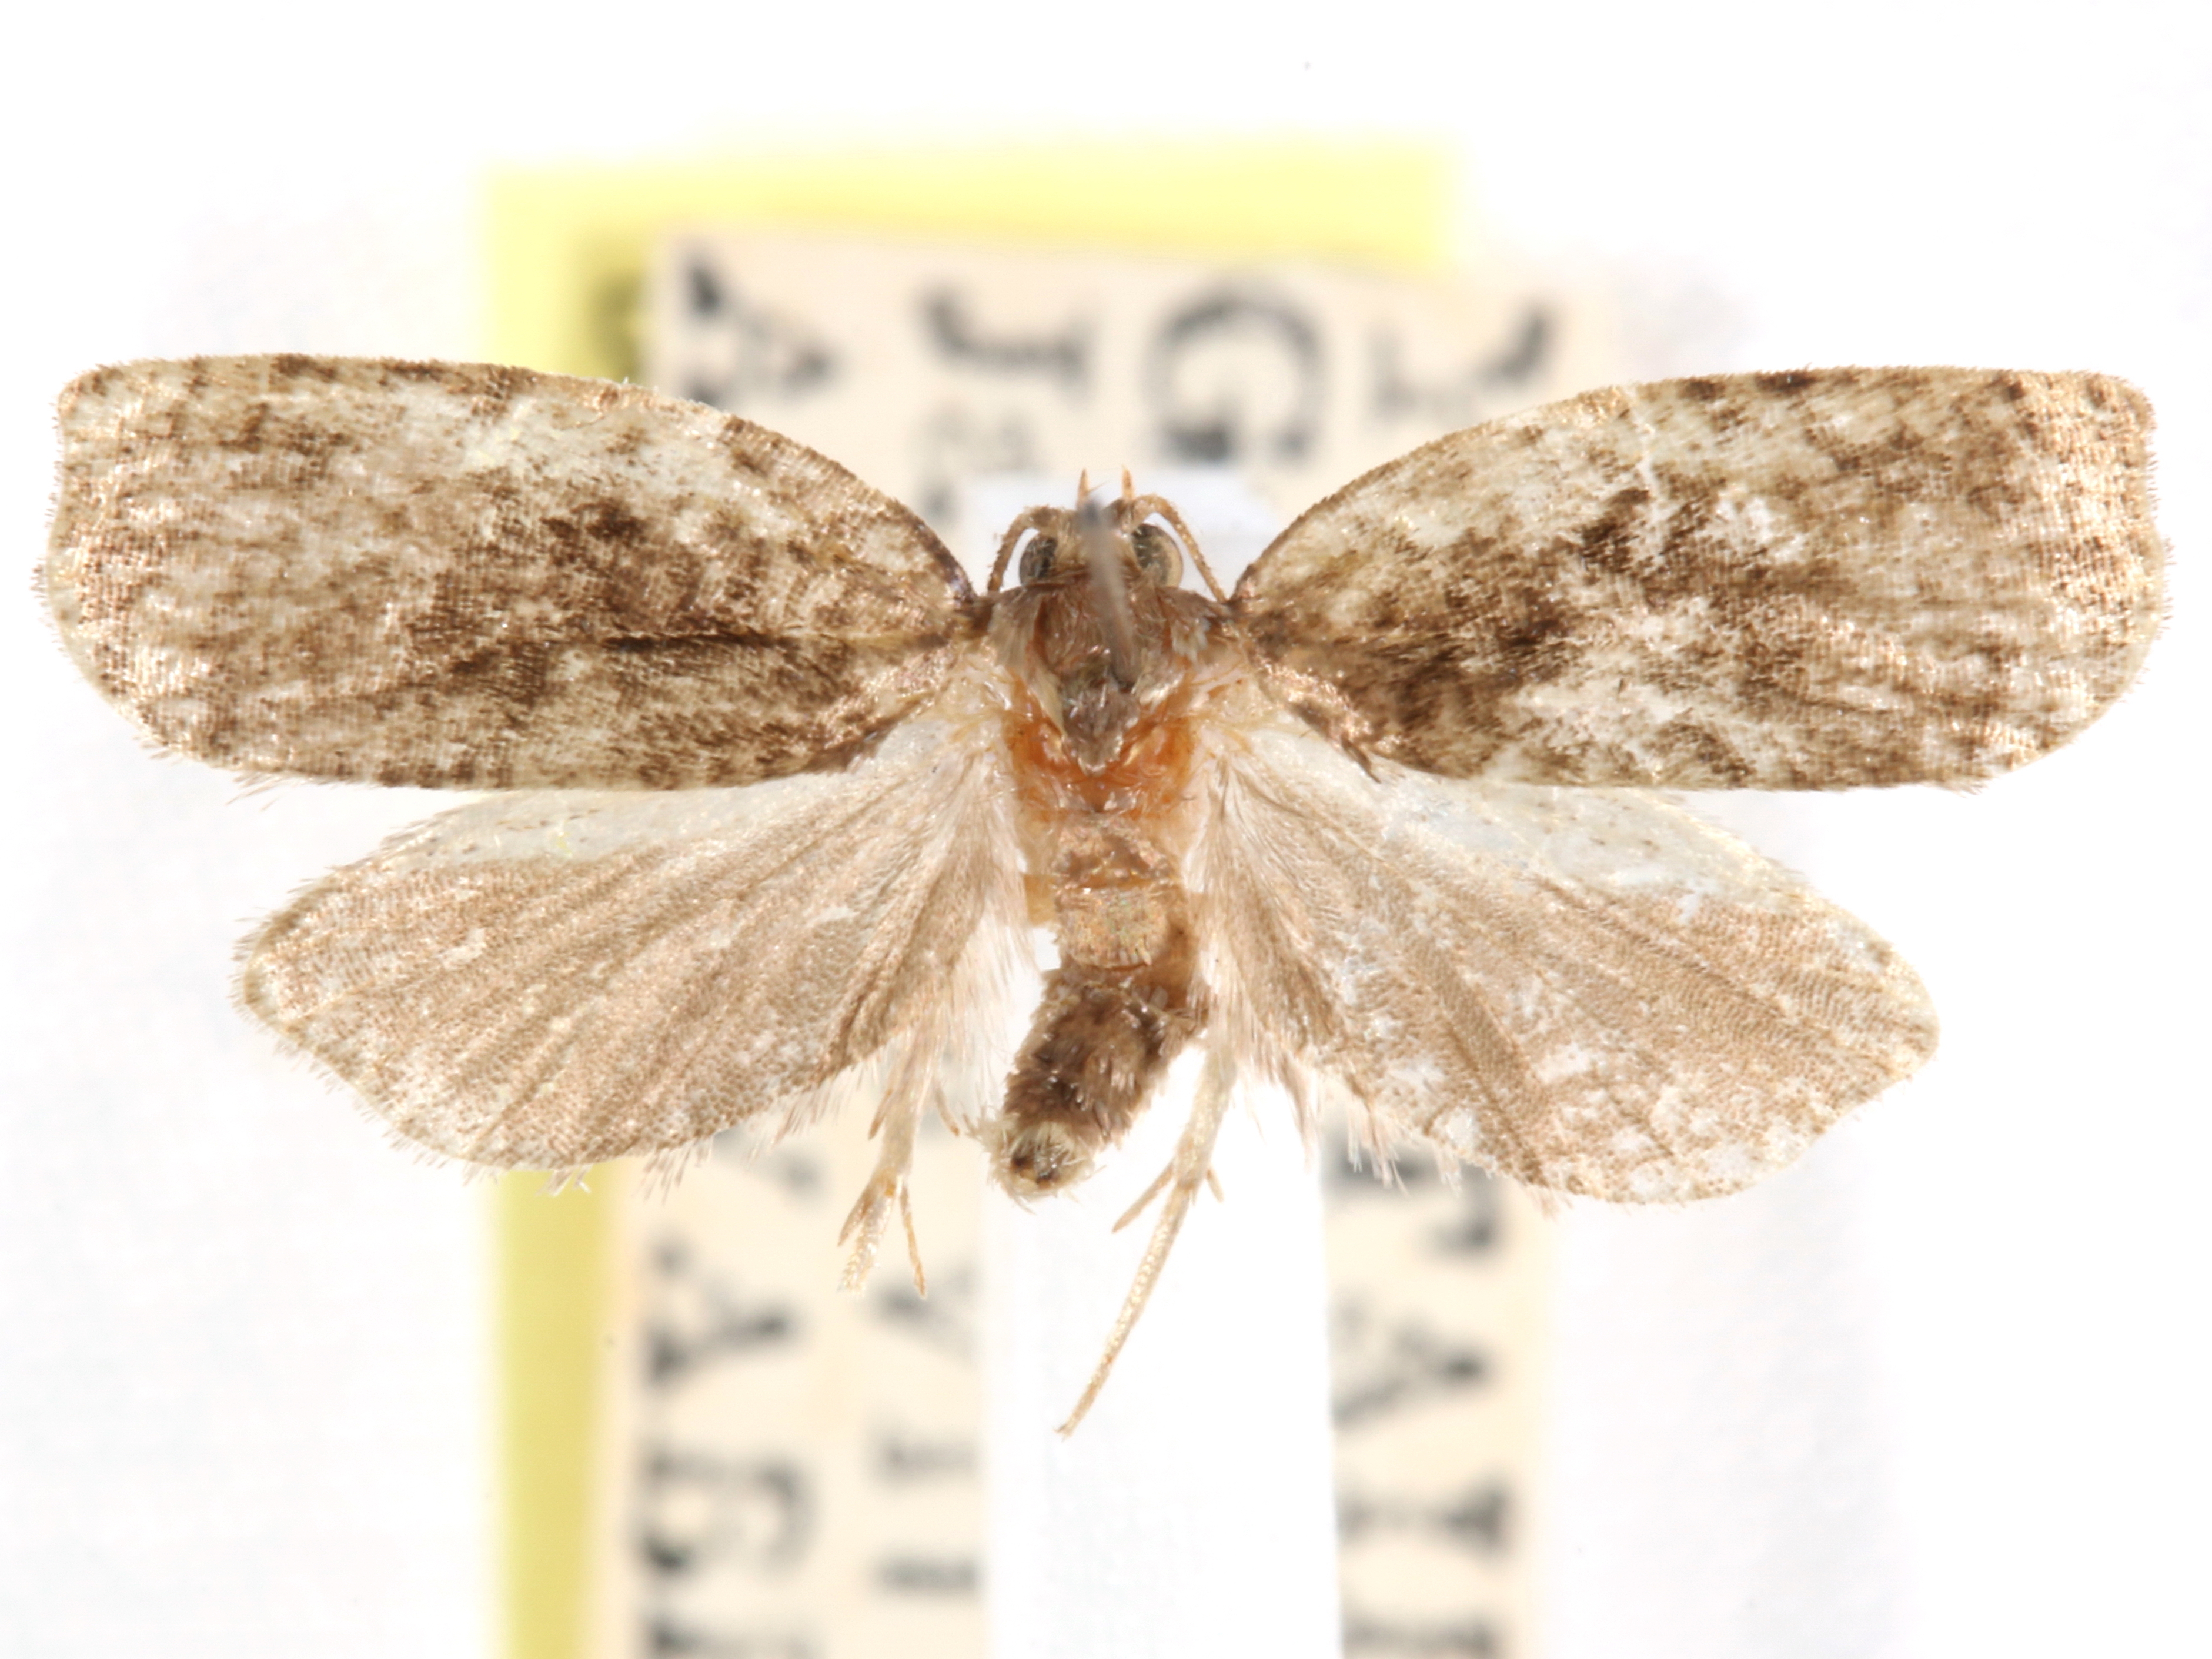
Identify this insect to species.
Homonopsis illotana
